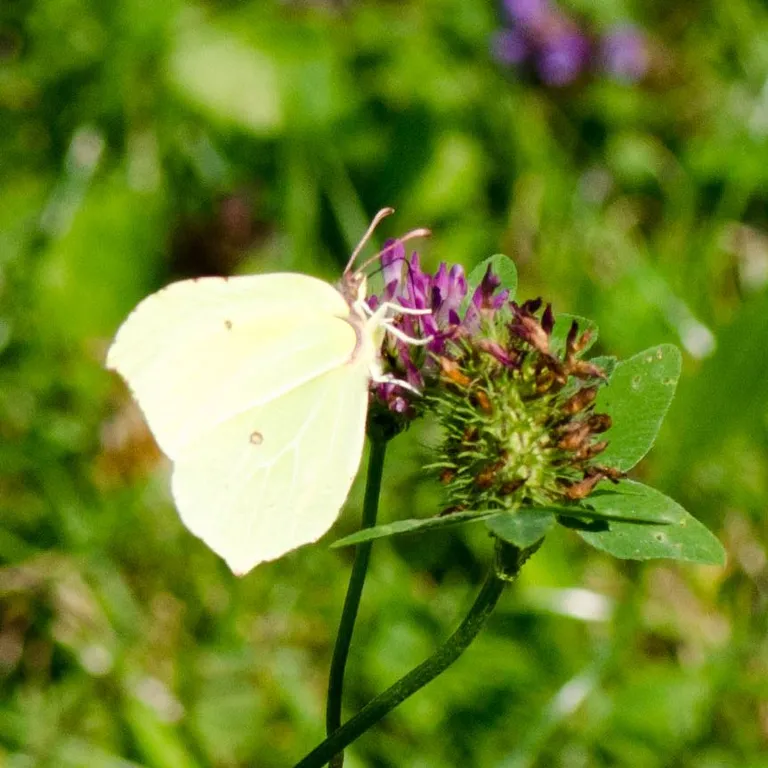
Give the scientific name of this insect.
Gonepteryx rhamni
